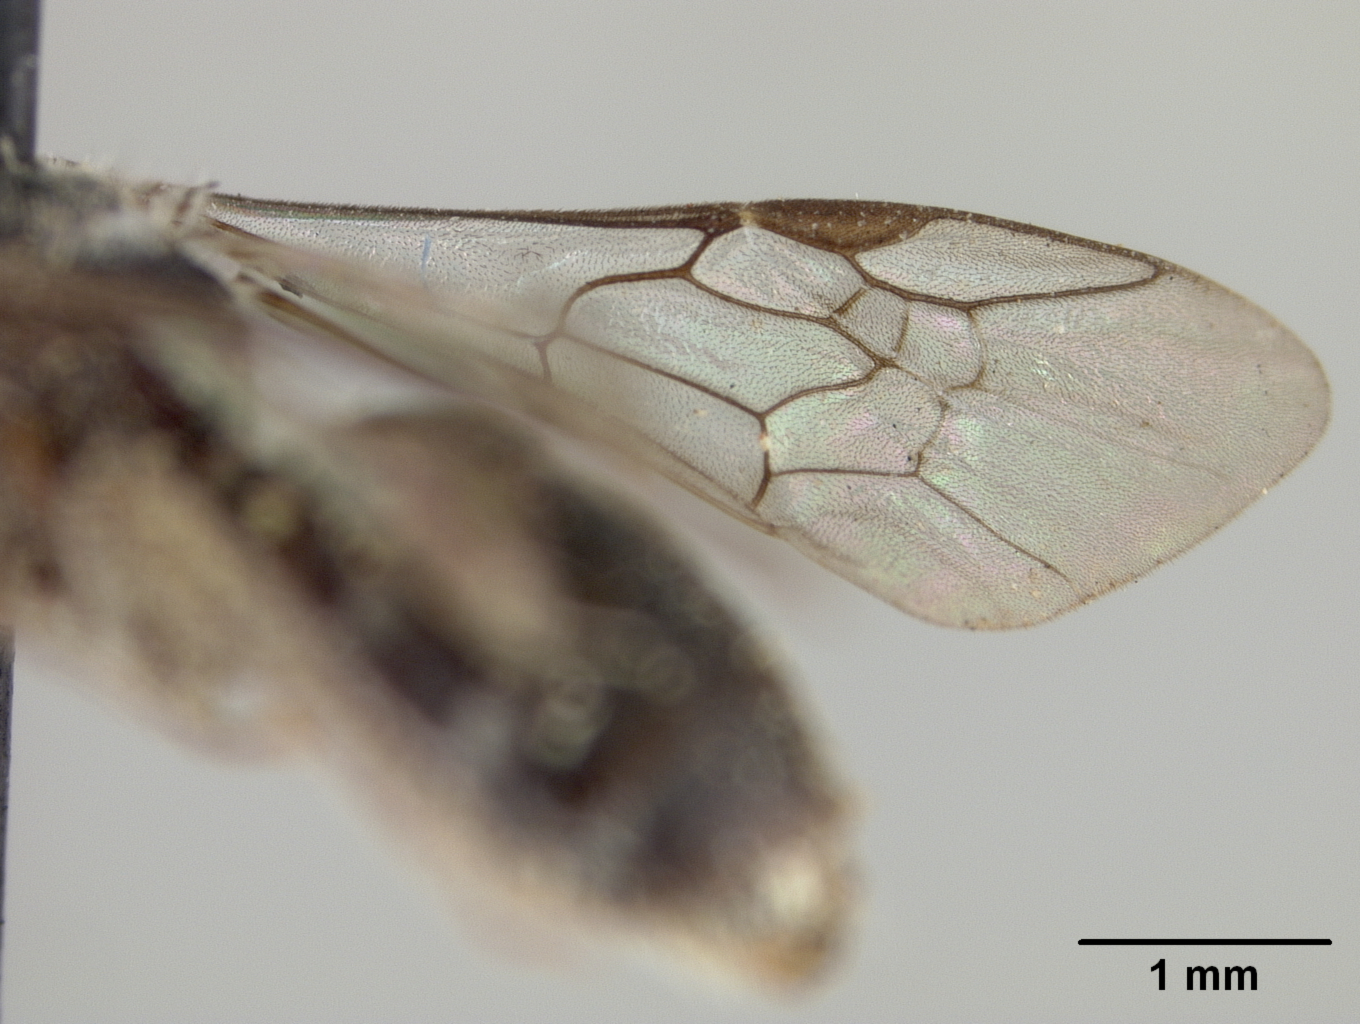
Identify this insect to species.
Halictus geigeriae
